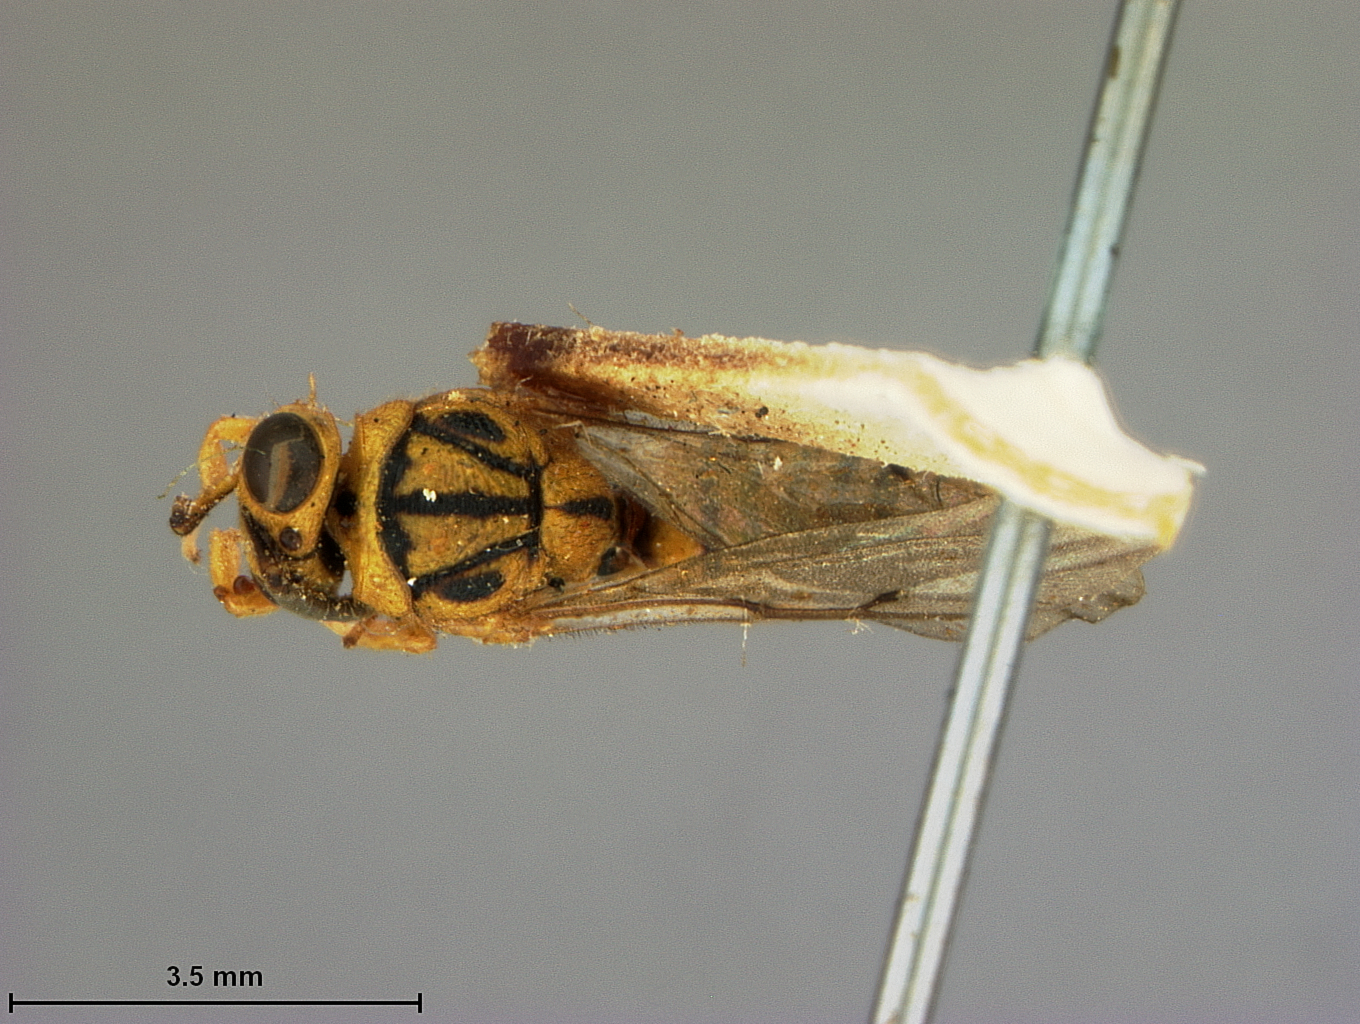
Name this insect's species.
Spilochalcis trinidadensis
